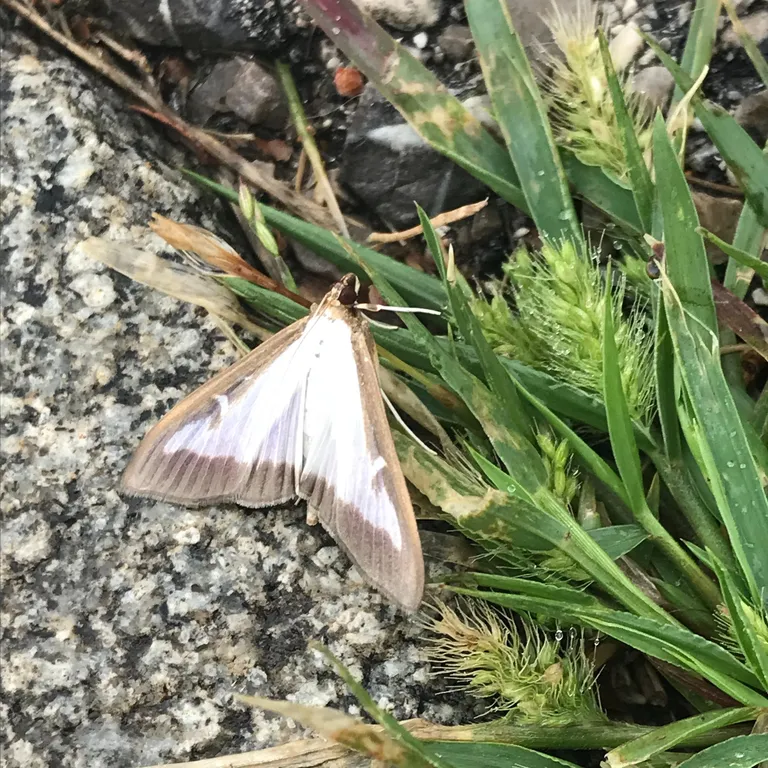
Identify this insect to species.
Cydalima perspectalis
